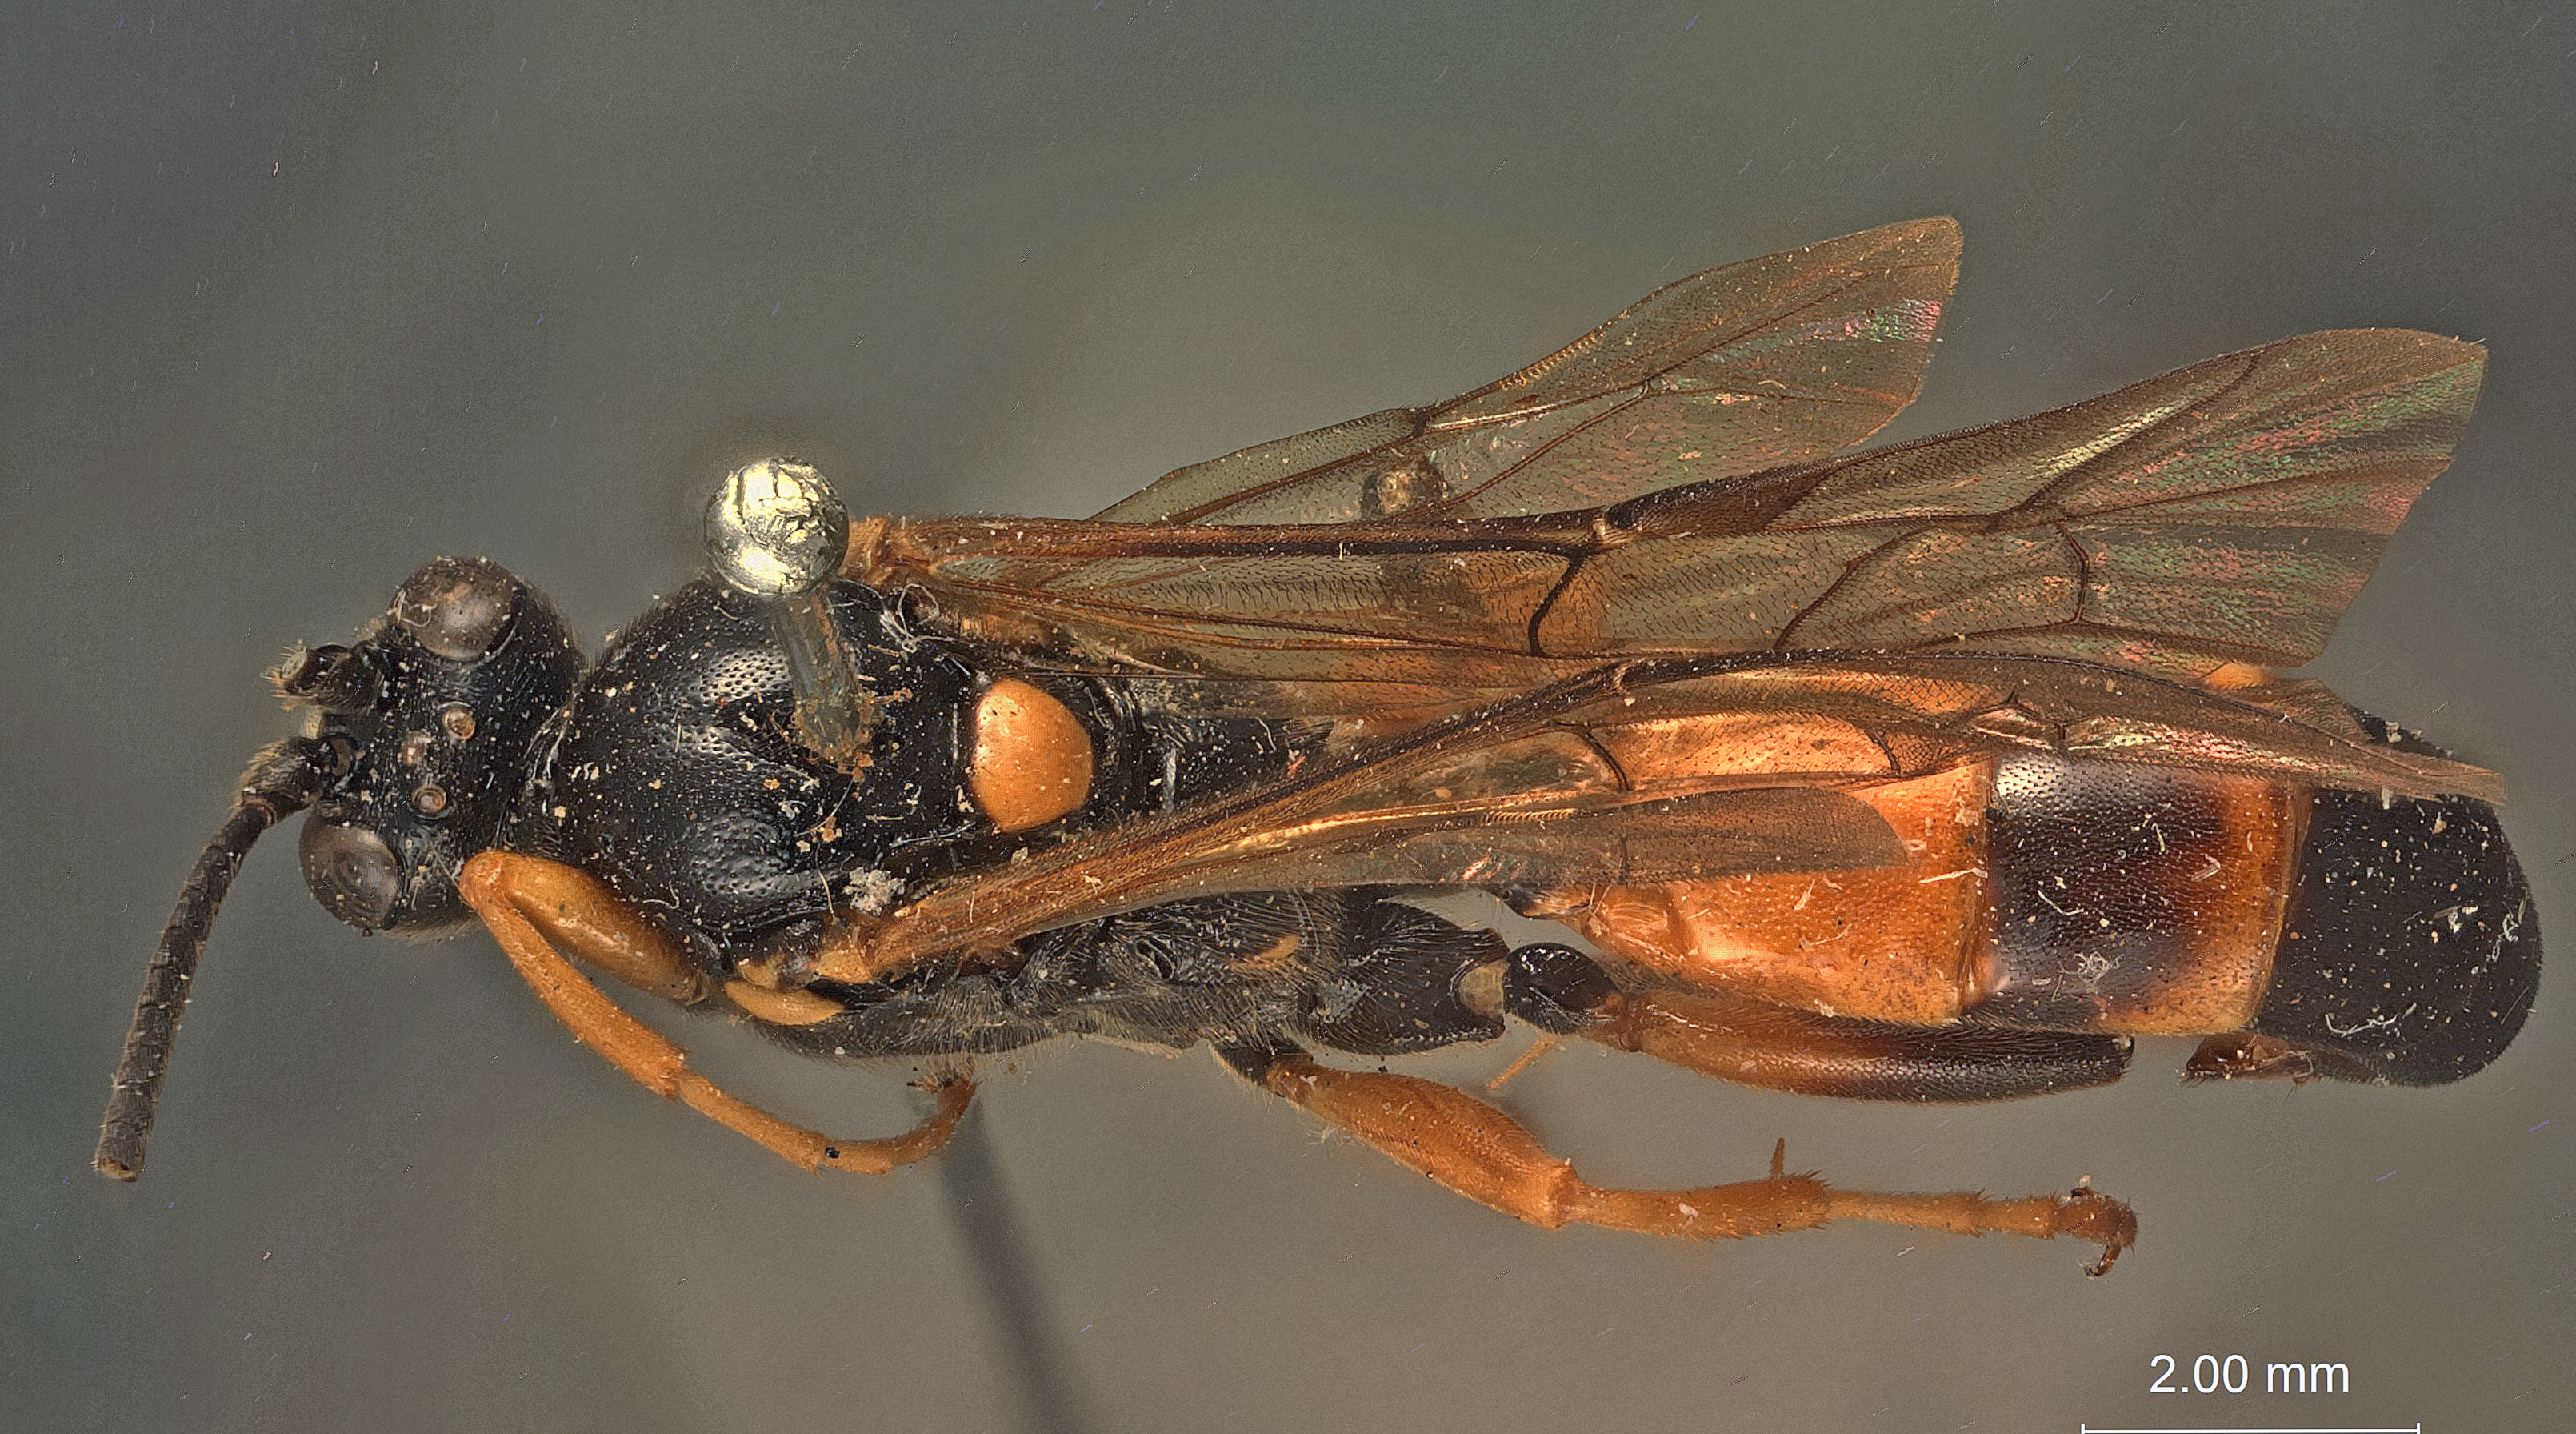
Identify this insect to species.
Eristicus binotatus
